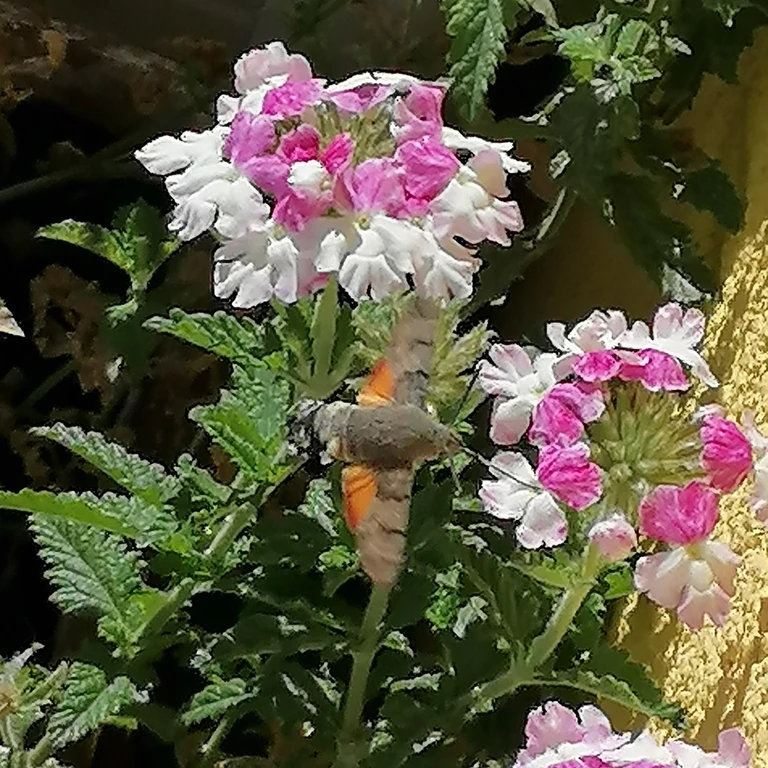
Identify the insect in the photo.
Macroglossum stellatarum
